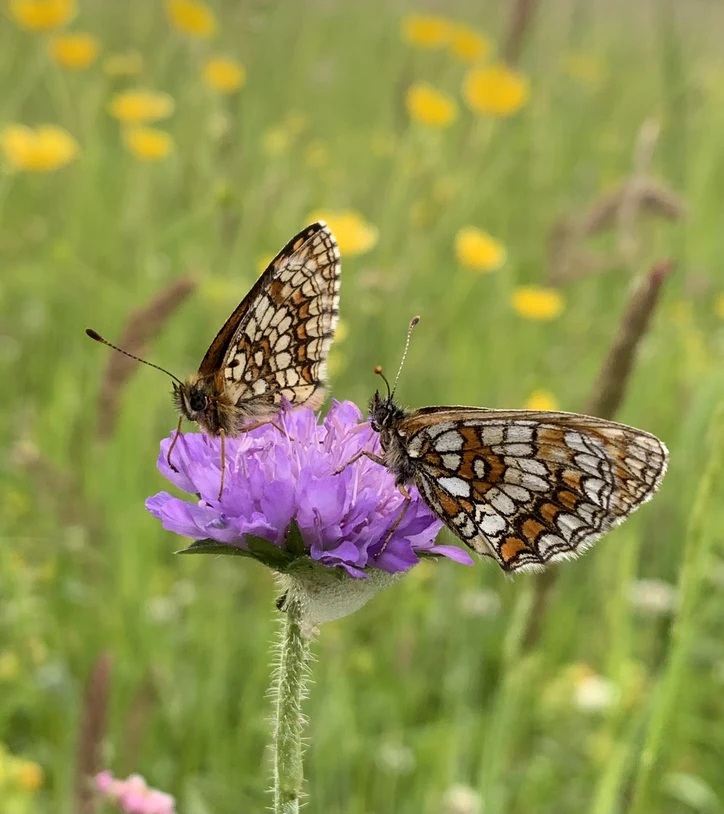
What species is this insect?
Melitaea athalia
